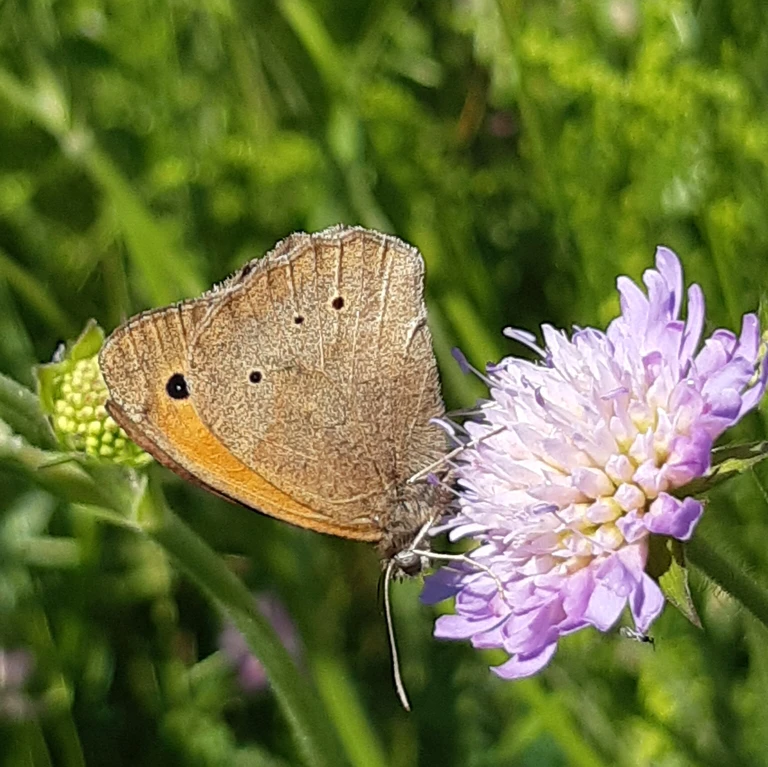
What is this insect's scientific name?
Maniola jurtina
